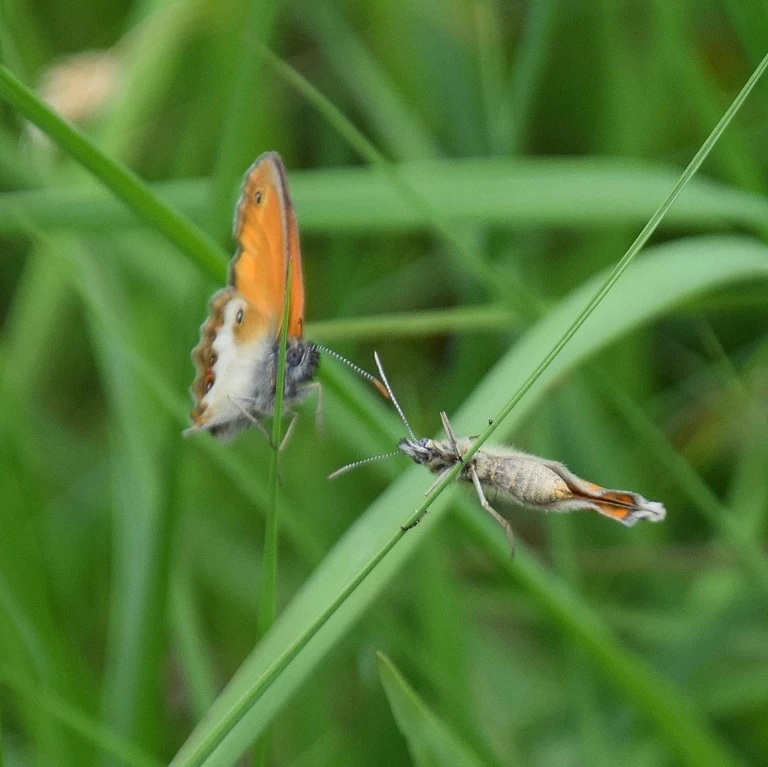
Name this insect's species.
Coenonympha arcania
